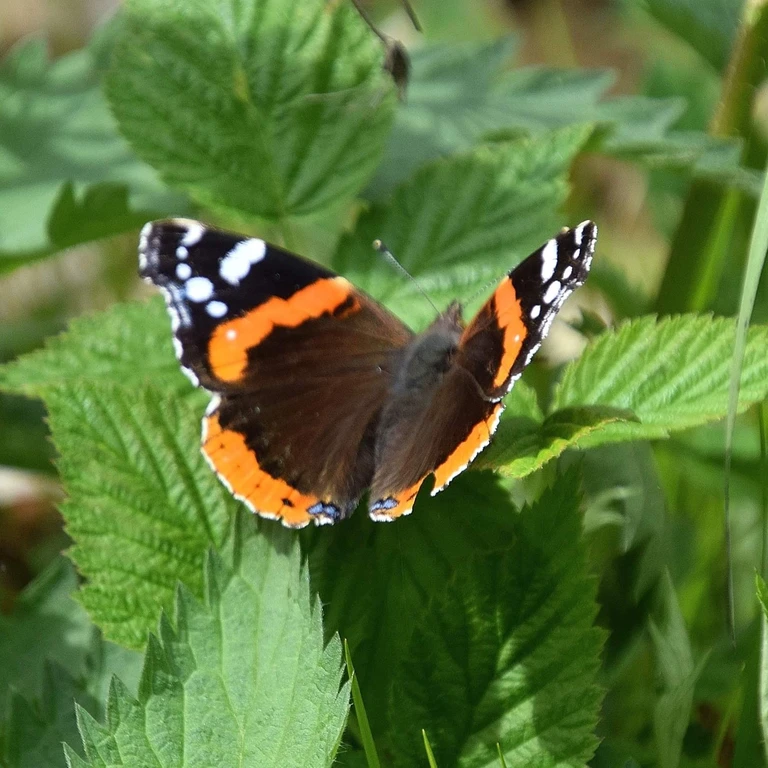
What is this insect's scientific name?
Vanessa atalanta
